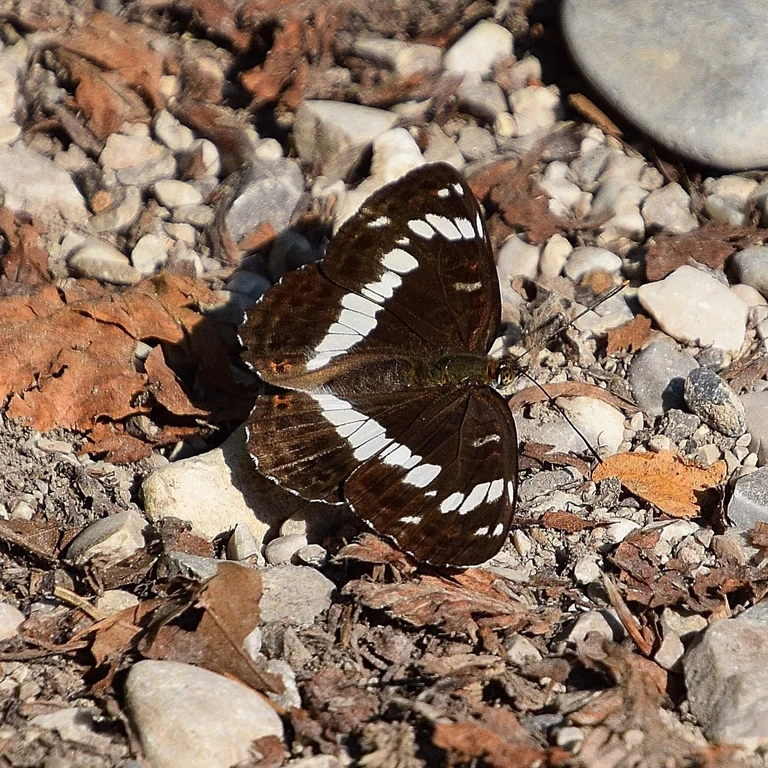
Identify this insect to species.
Limenitis camilla (also Ladoga camilla)
